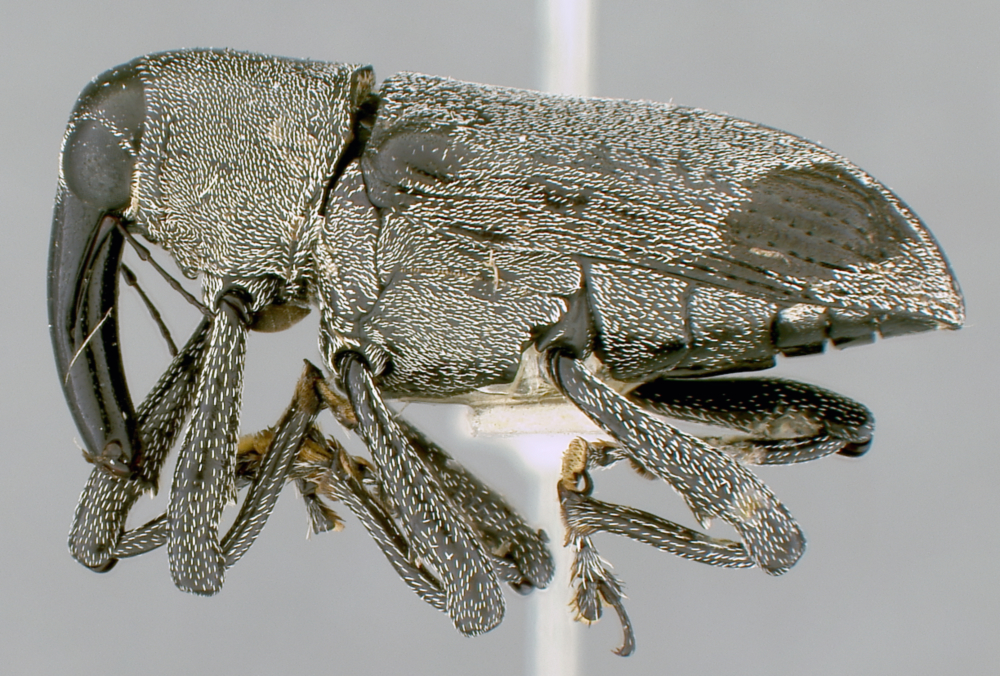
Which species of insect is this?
Conophoria cana
